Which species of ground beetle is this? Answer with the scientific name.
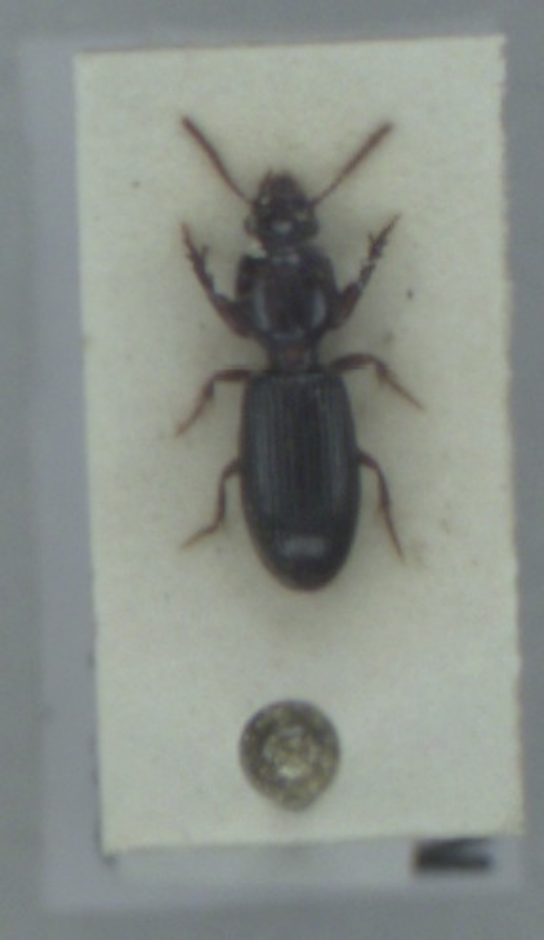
Clivina fossor
